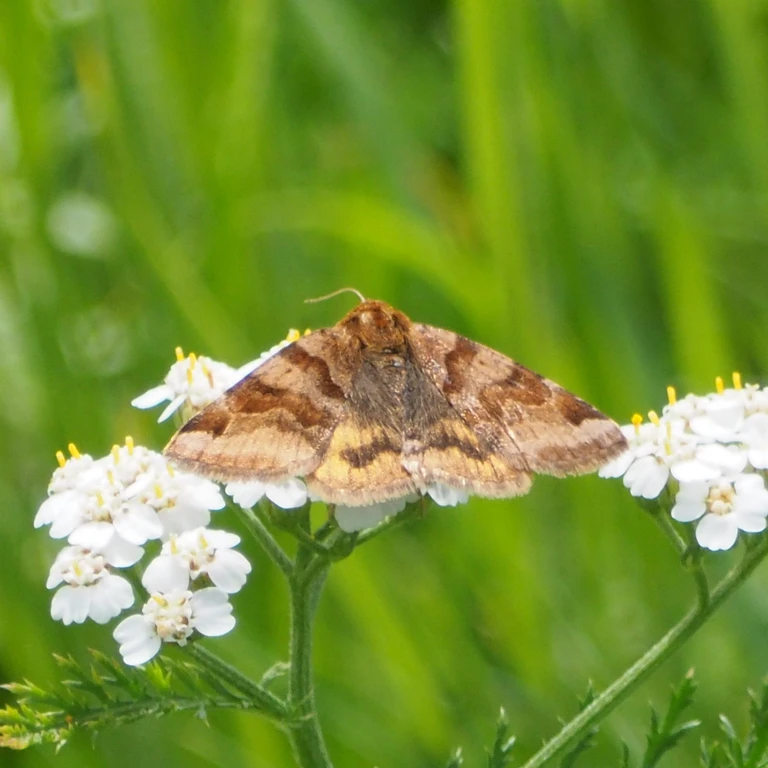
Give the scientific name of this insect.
Euclidia glyphica
